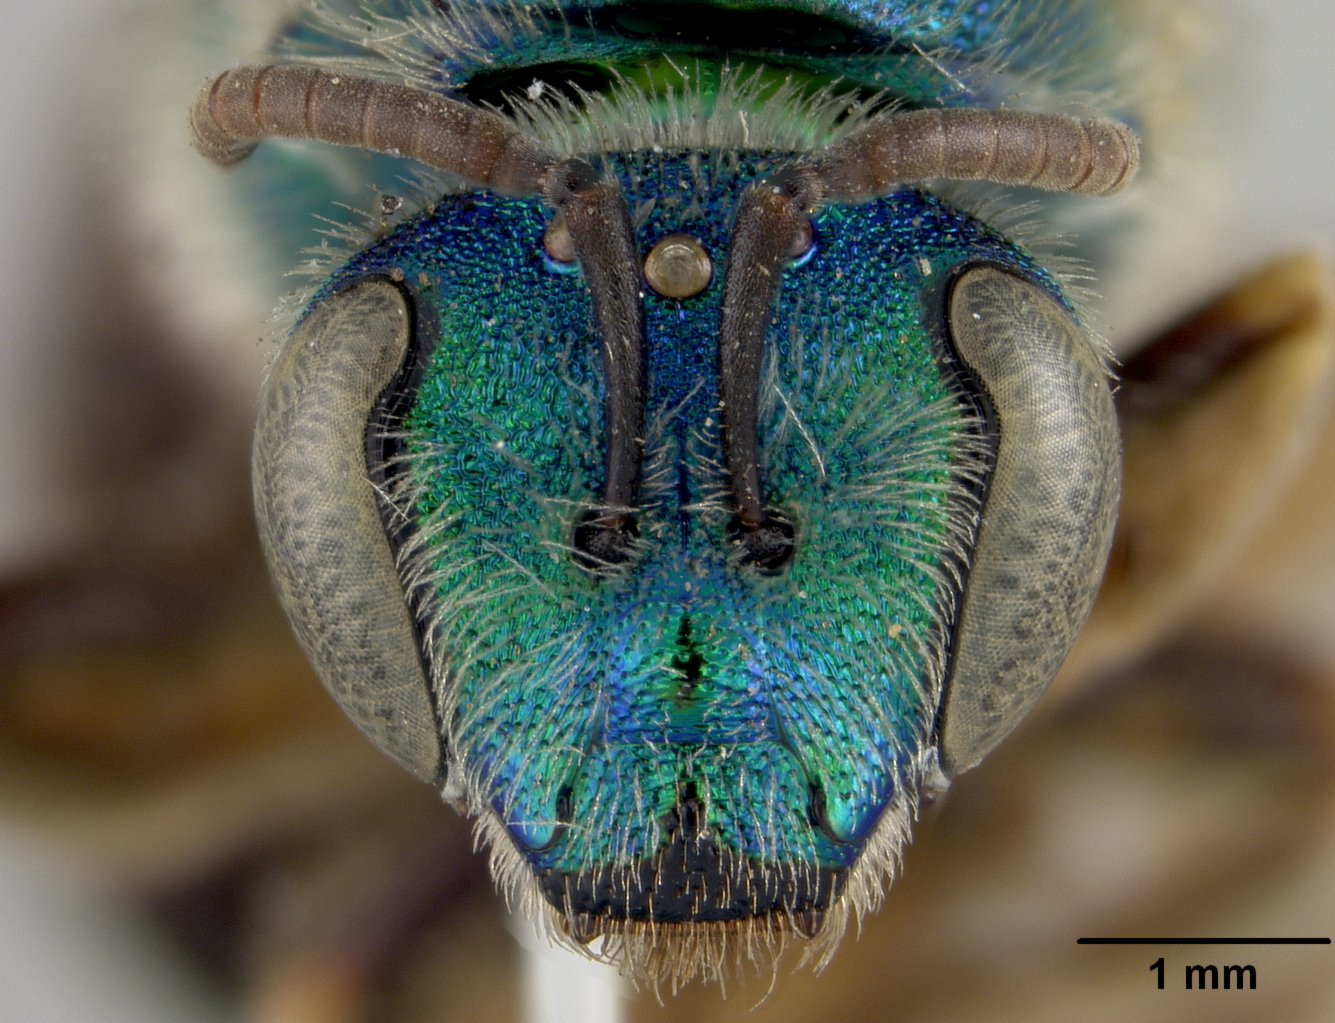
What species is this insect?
Agapostemon coloradensis
